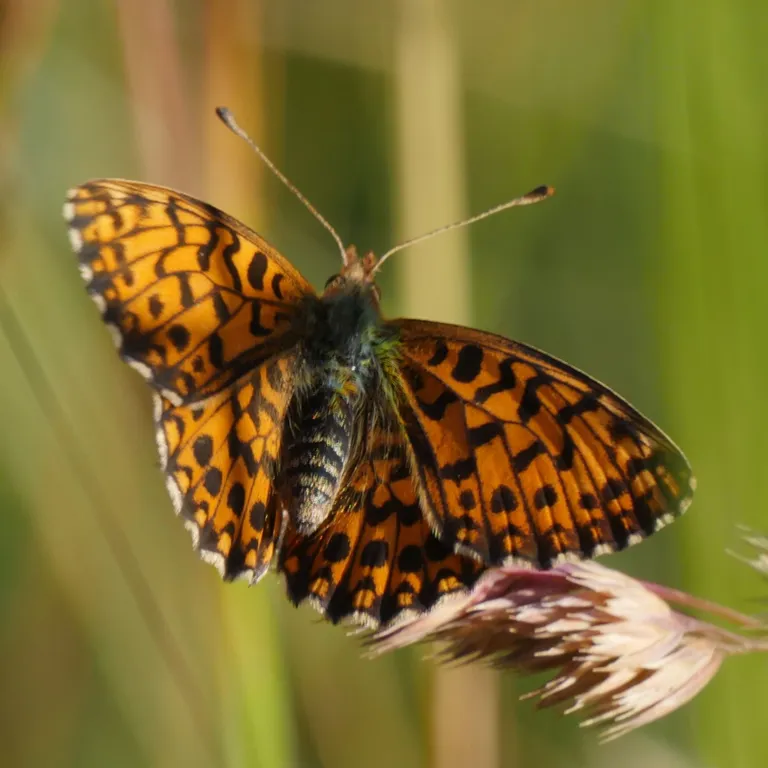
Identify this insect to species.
Boloria dia
